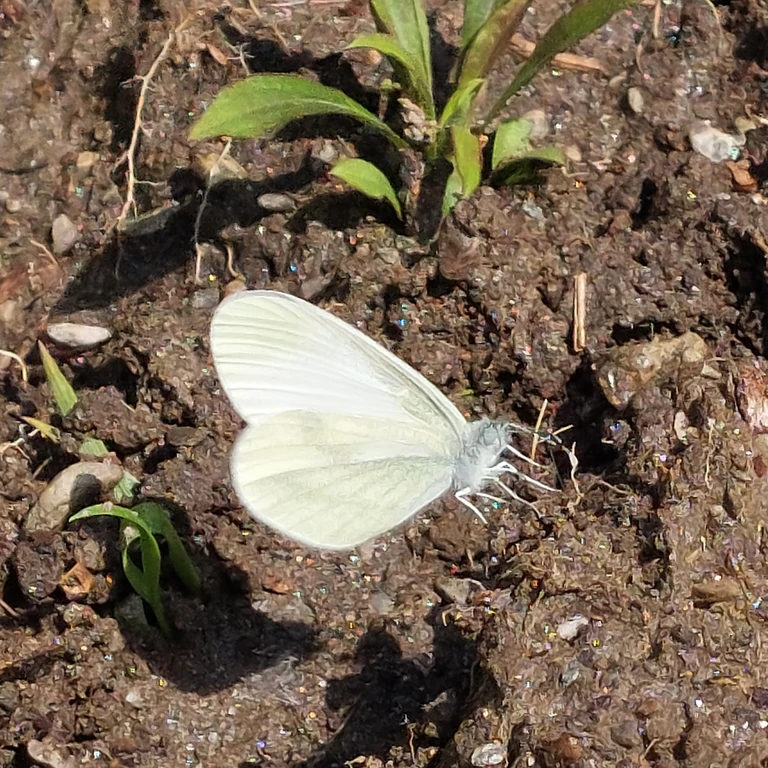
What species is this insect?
Leptidea sinapis/juvernica
